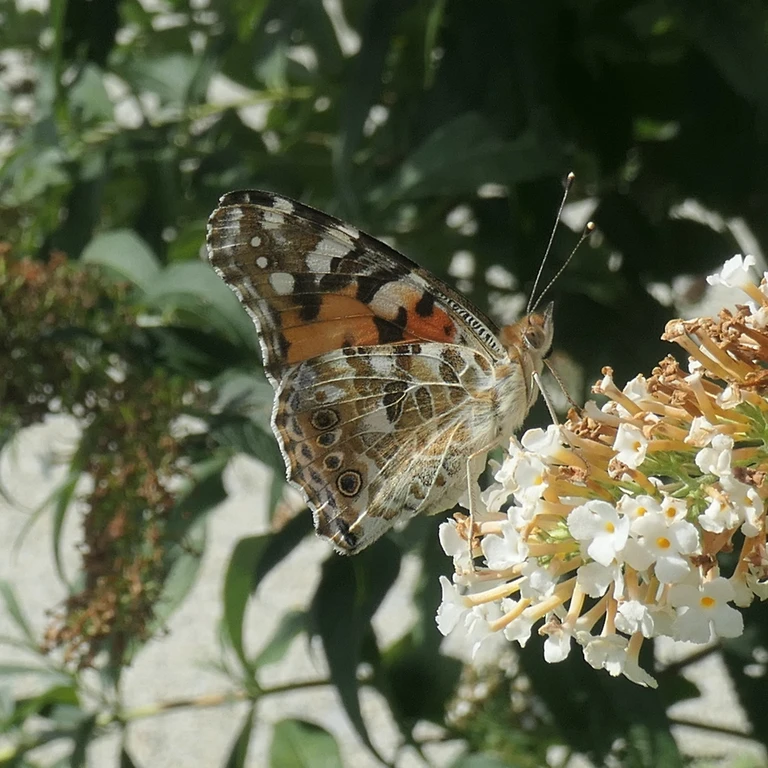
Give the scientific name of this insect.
Vanessa cardui
